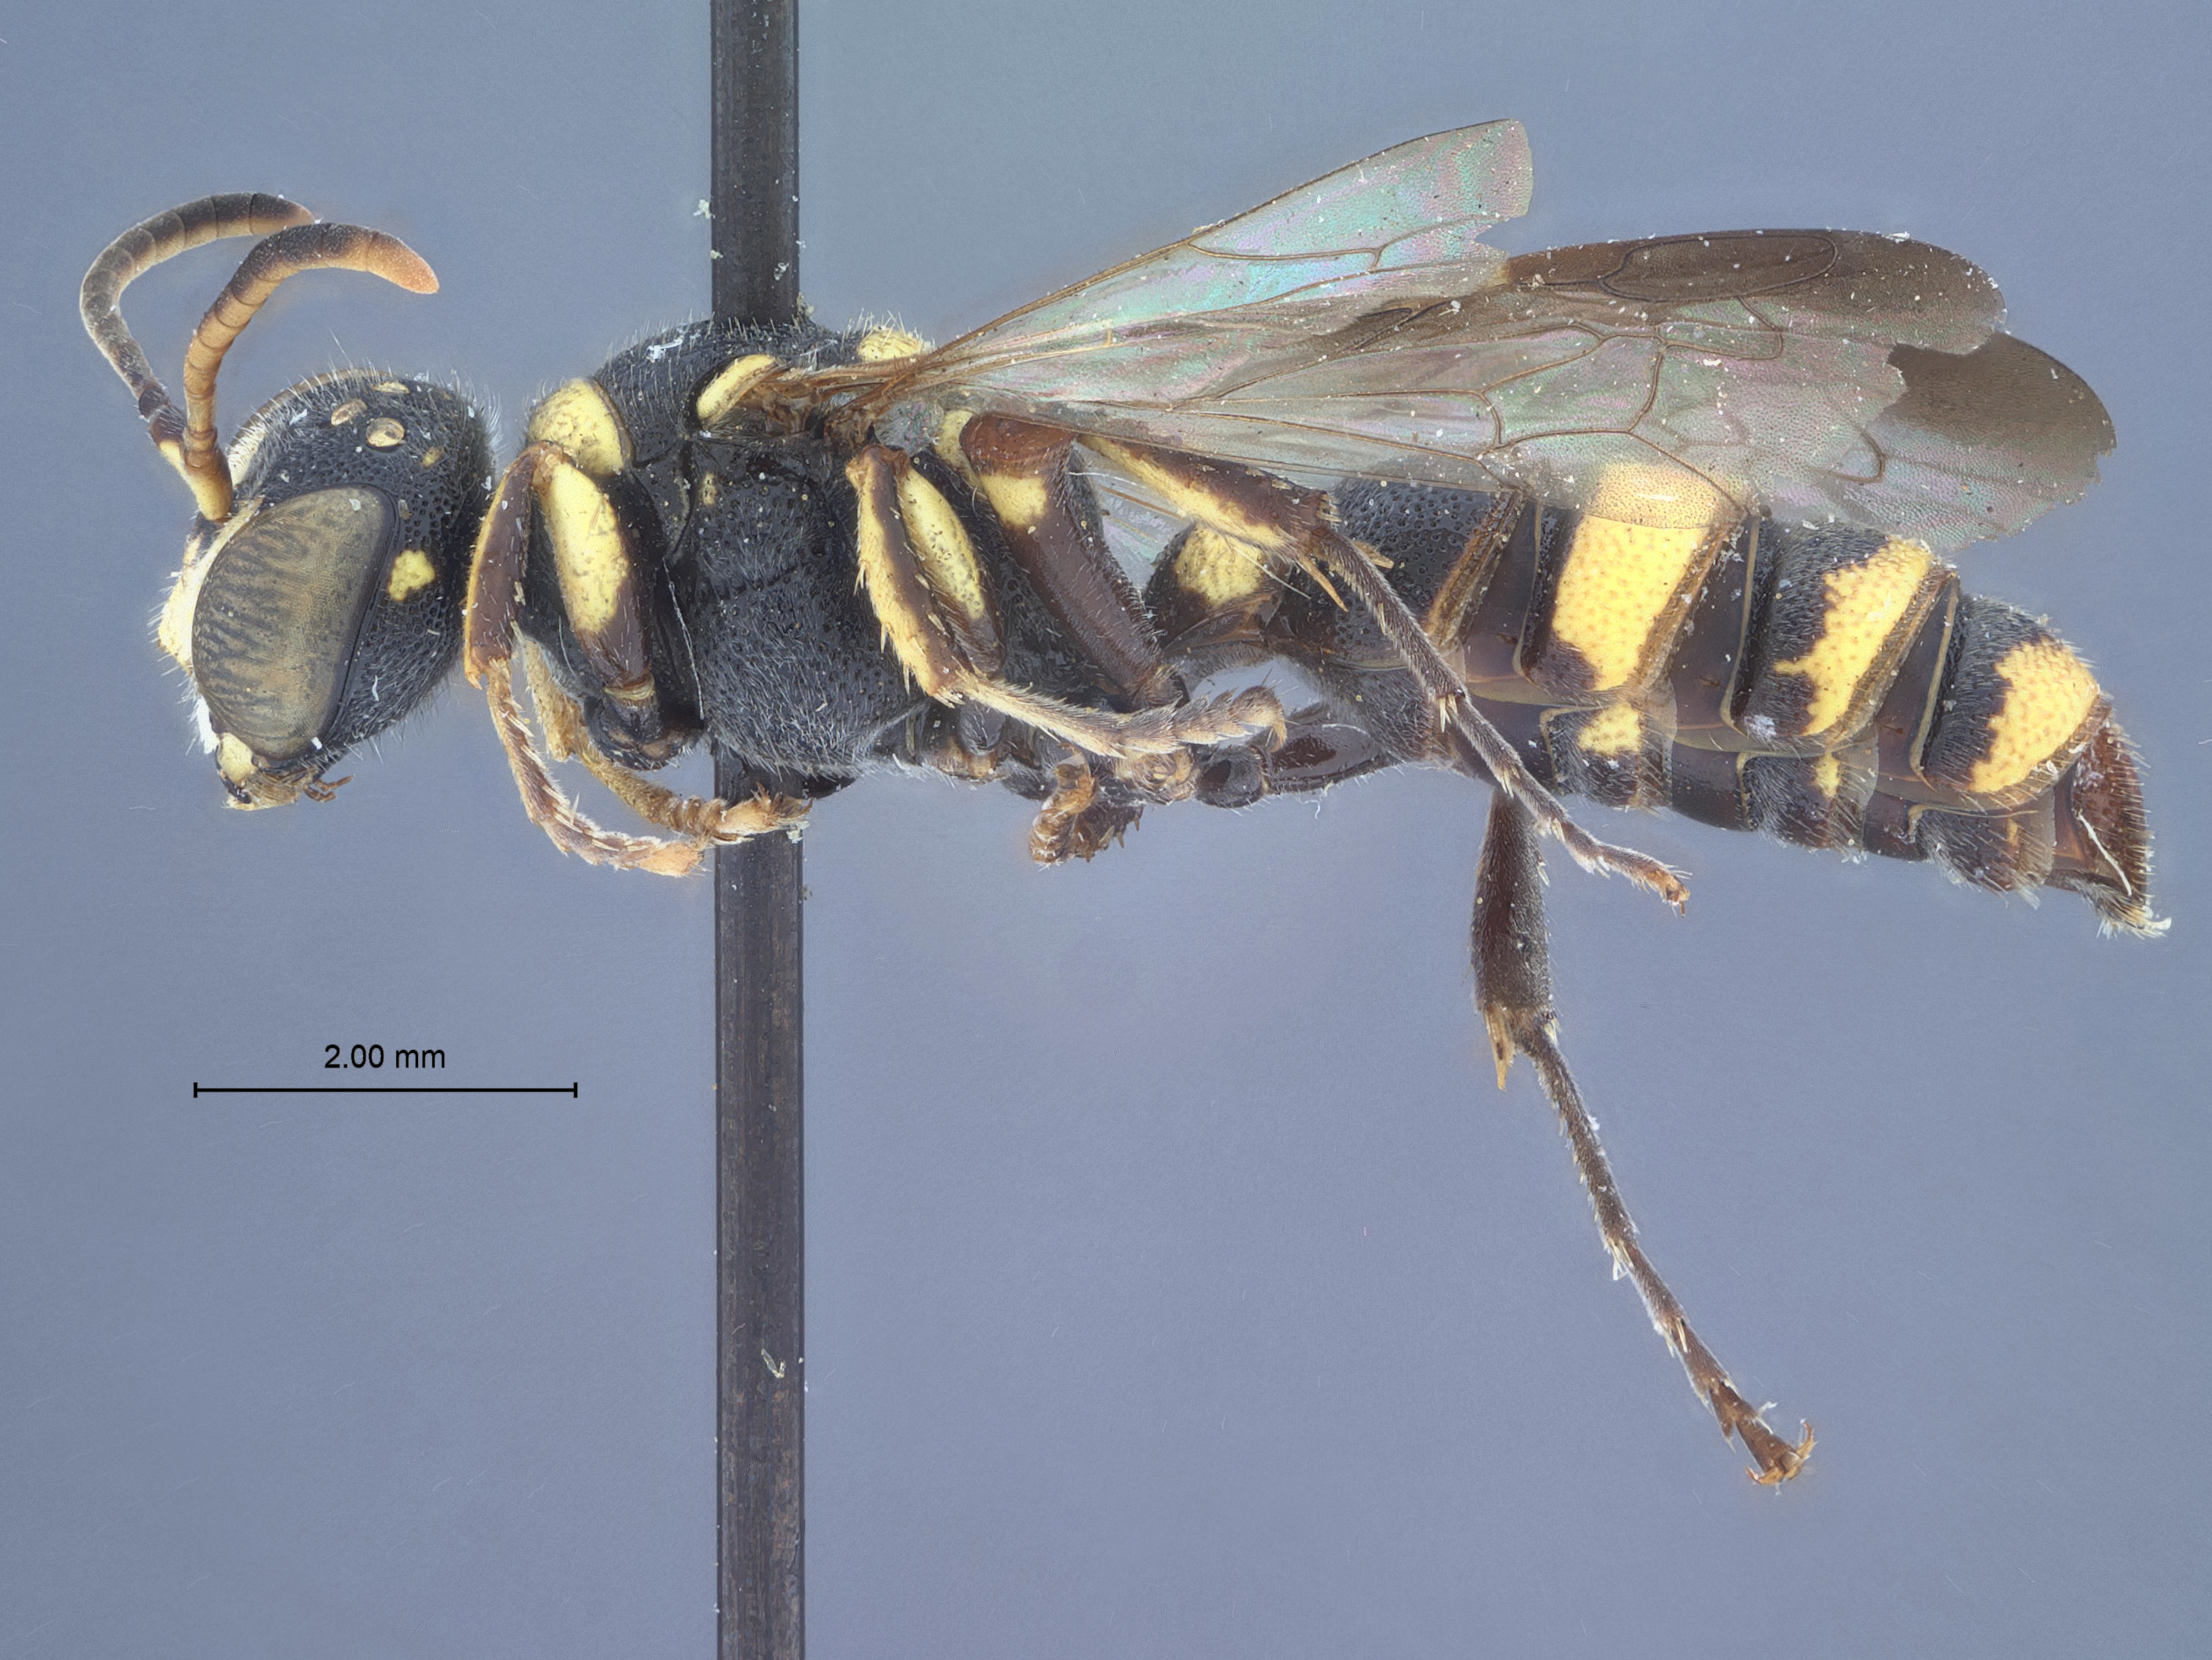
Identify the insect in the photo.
Cerceris inselita
